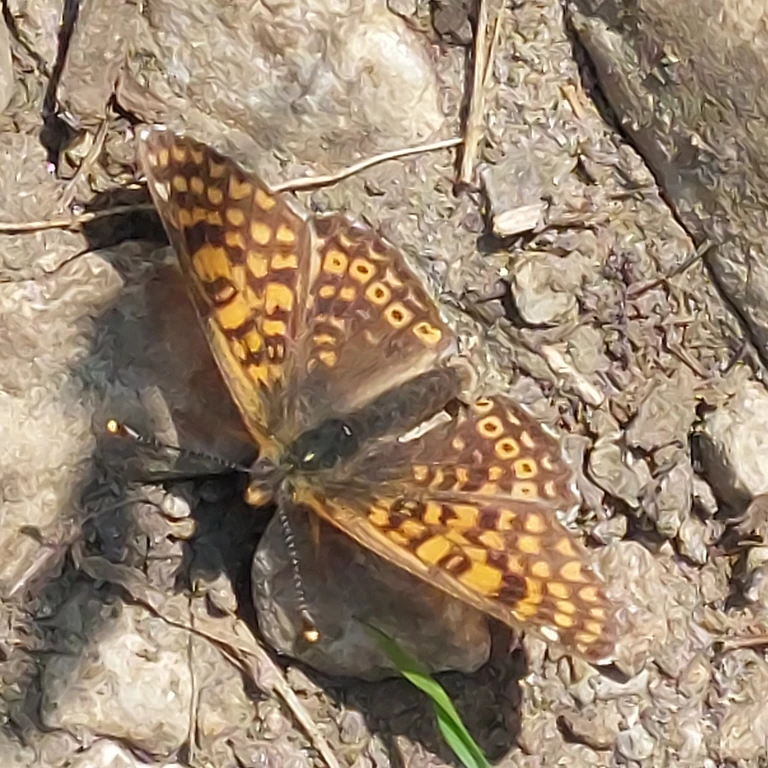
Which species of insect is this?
Melitaea cinxia
